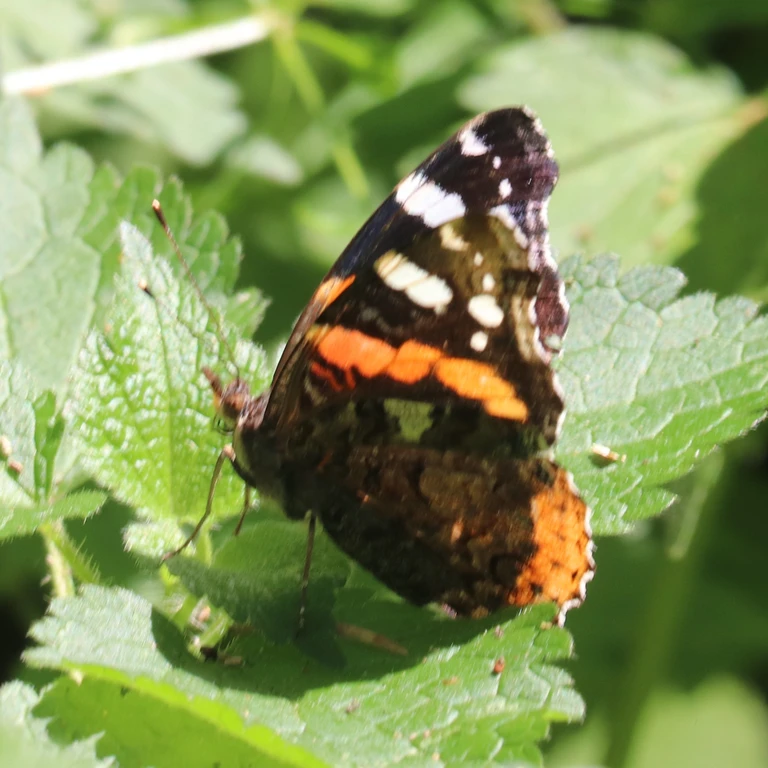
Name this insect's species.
Vanessa atalanta
